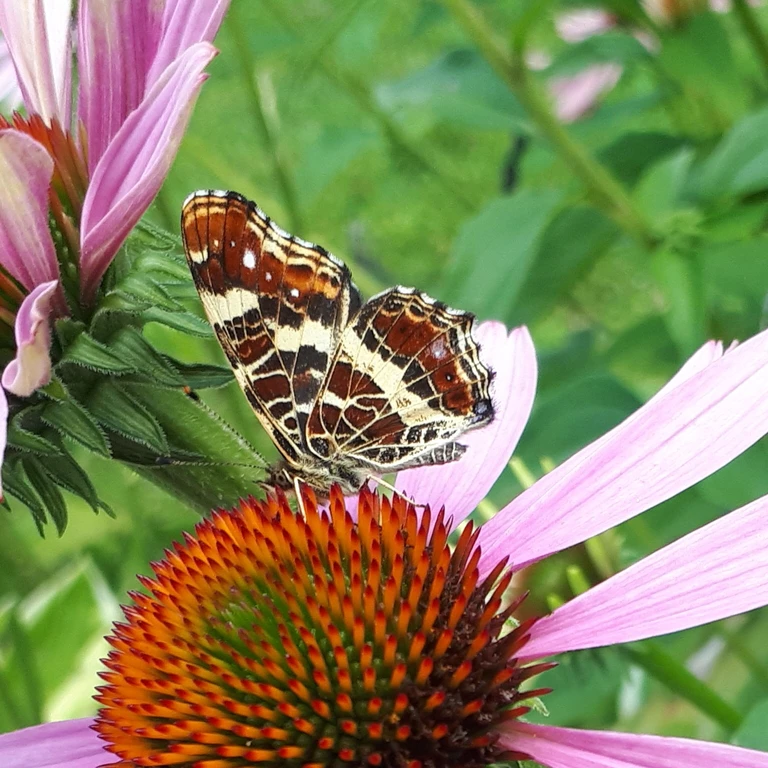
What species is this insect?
Araschnia levana
